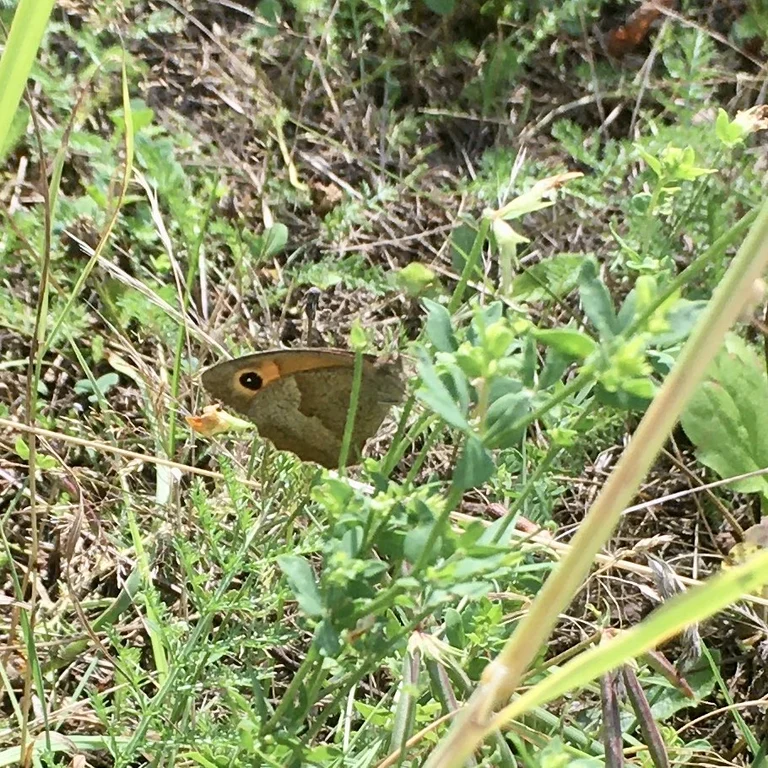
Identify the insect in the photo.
Maniola jurtina
